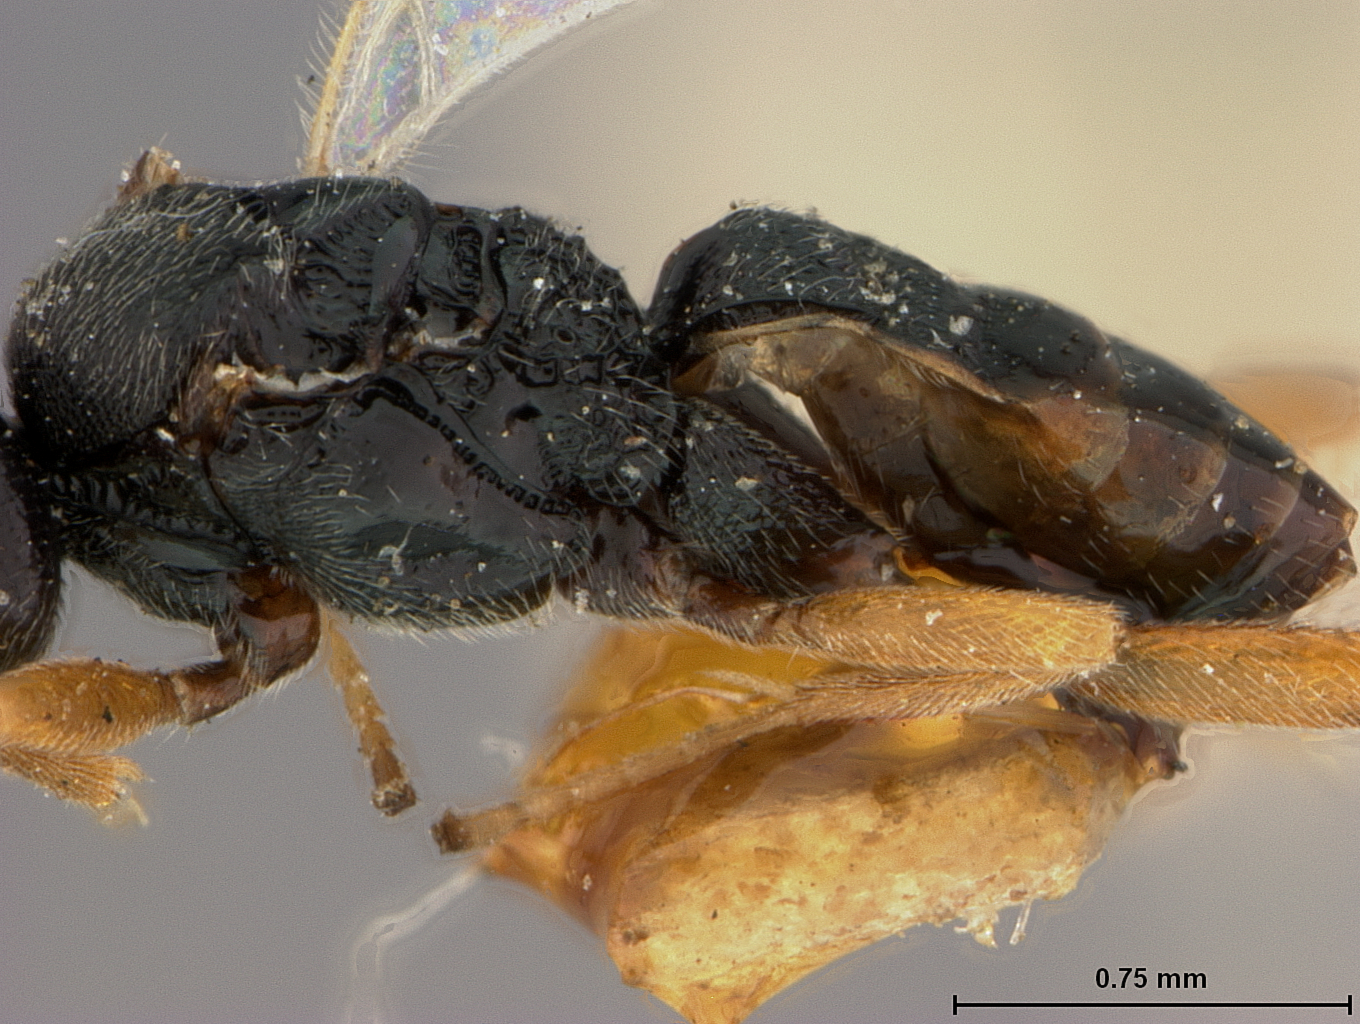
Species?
Apanteles laeviceps
